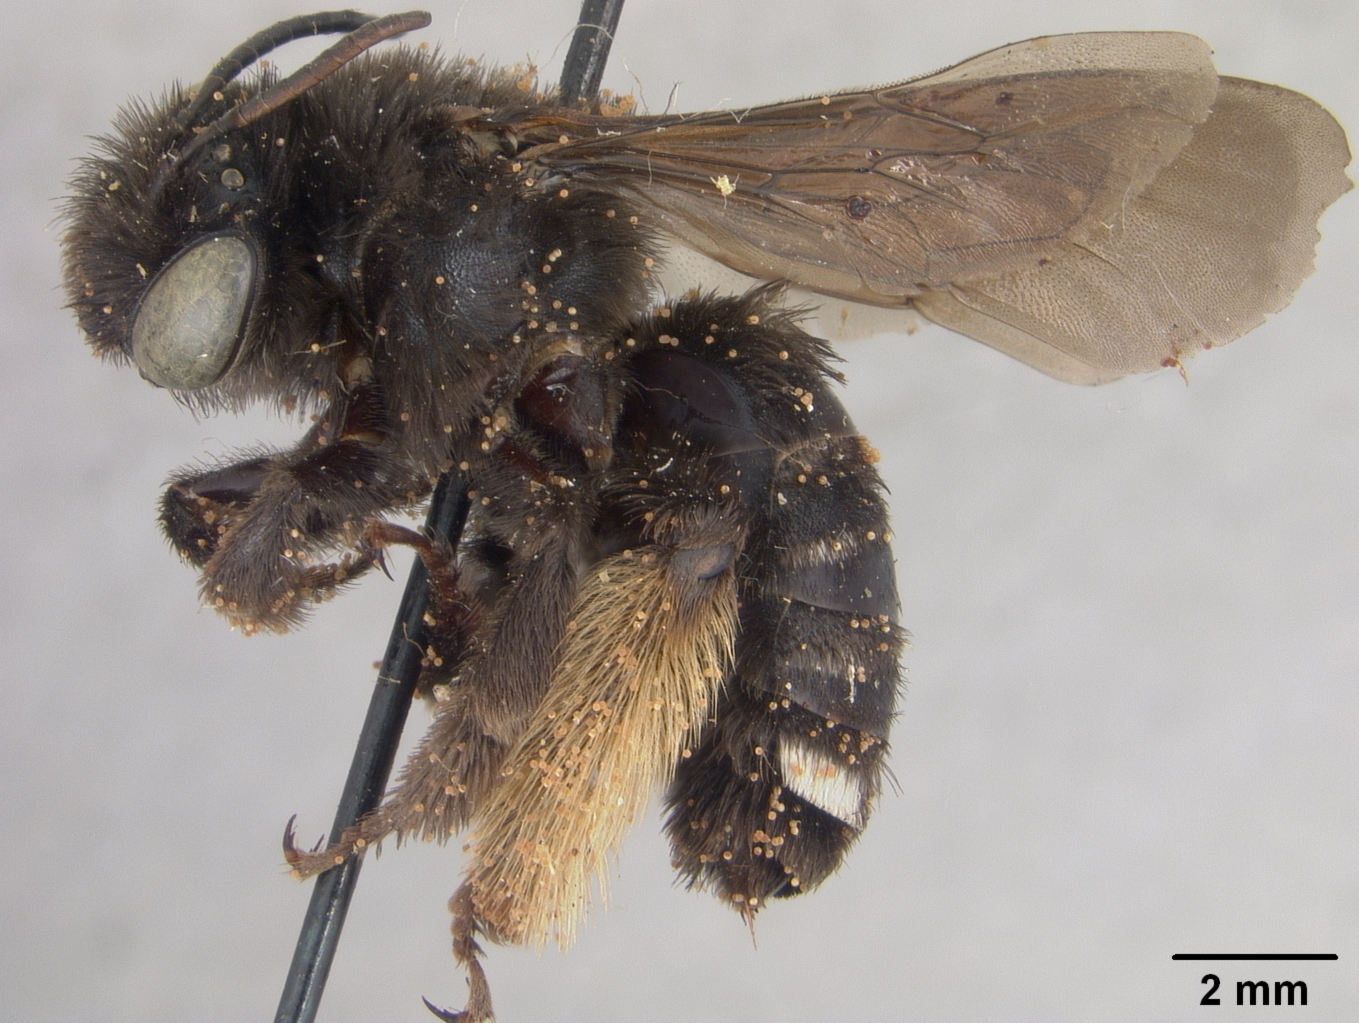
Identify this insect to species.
Melissodes bimaculata
